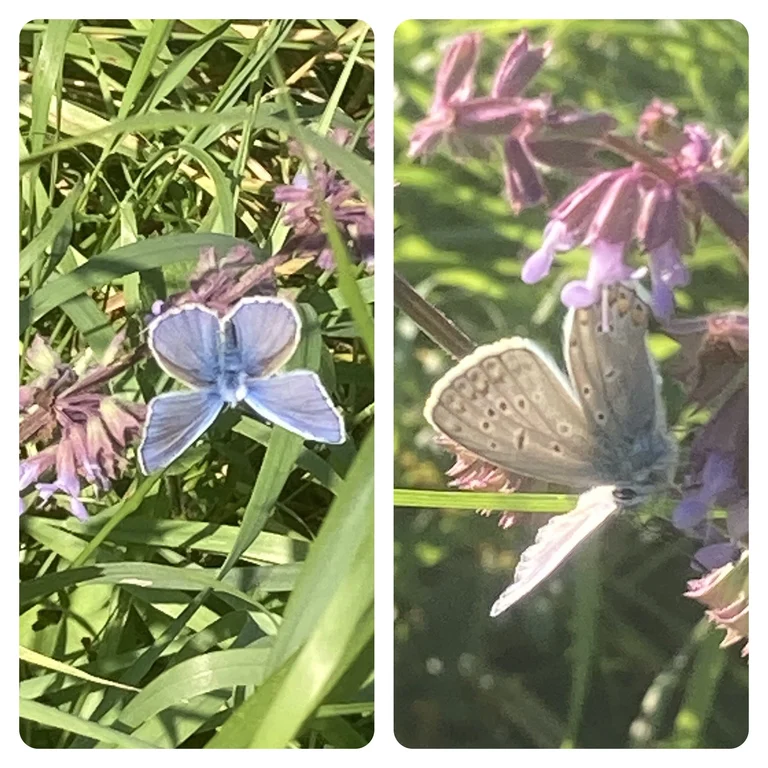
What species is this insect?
Polyommatus icarus
